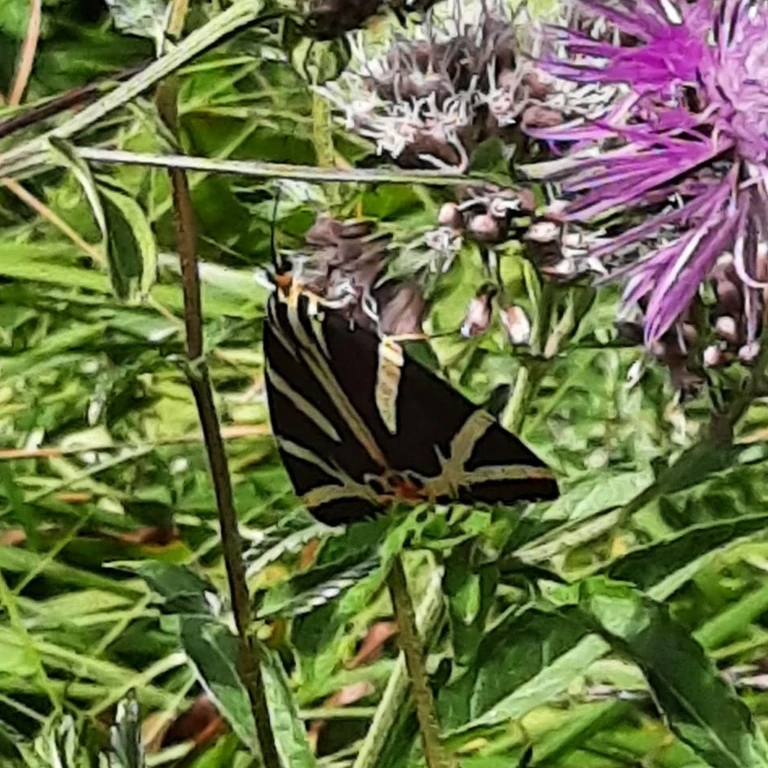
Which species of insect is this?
Euplagia quadripunctaria
